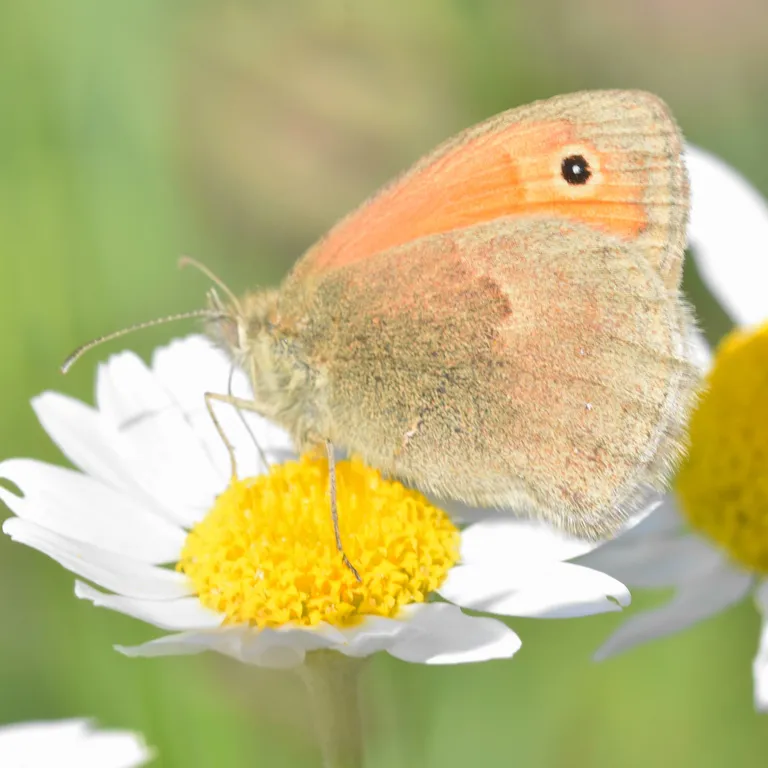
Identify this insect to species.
Coenonympha pamphilus
